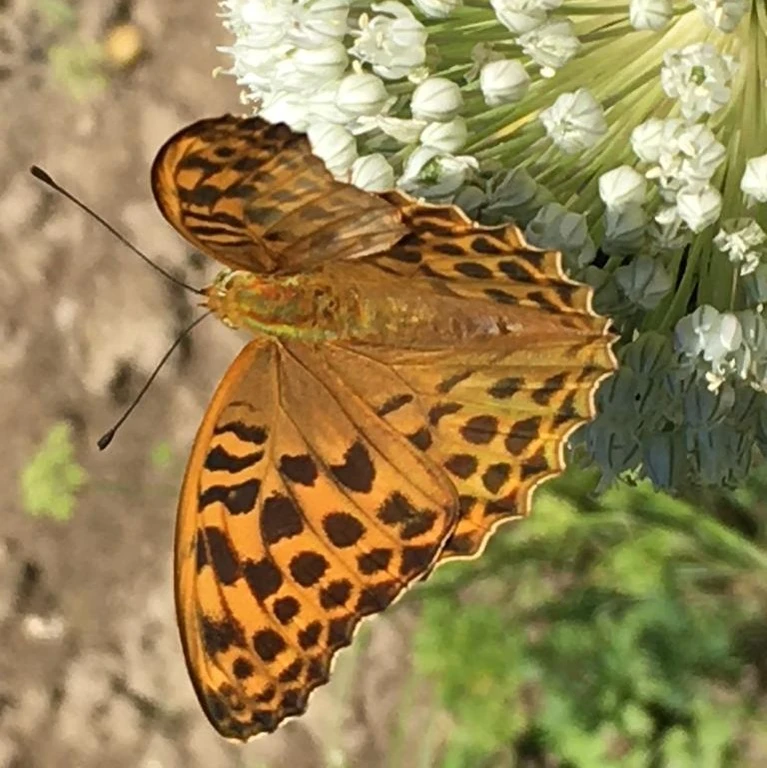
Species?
Argynnis paphia
